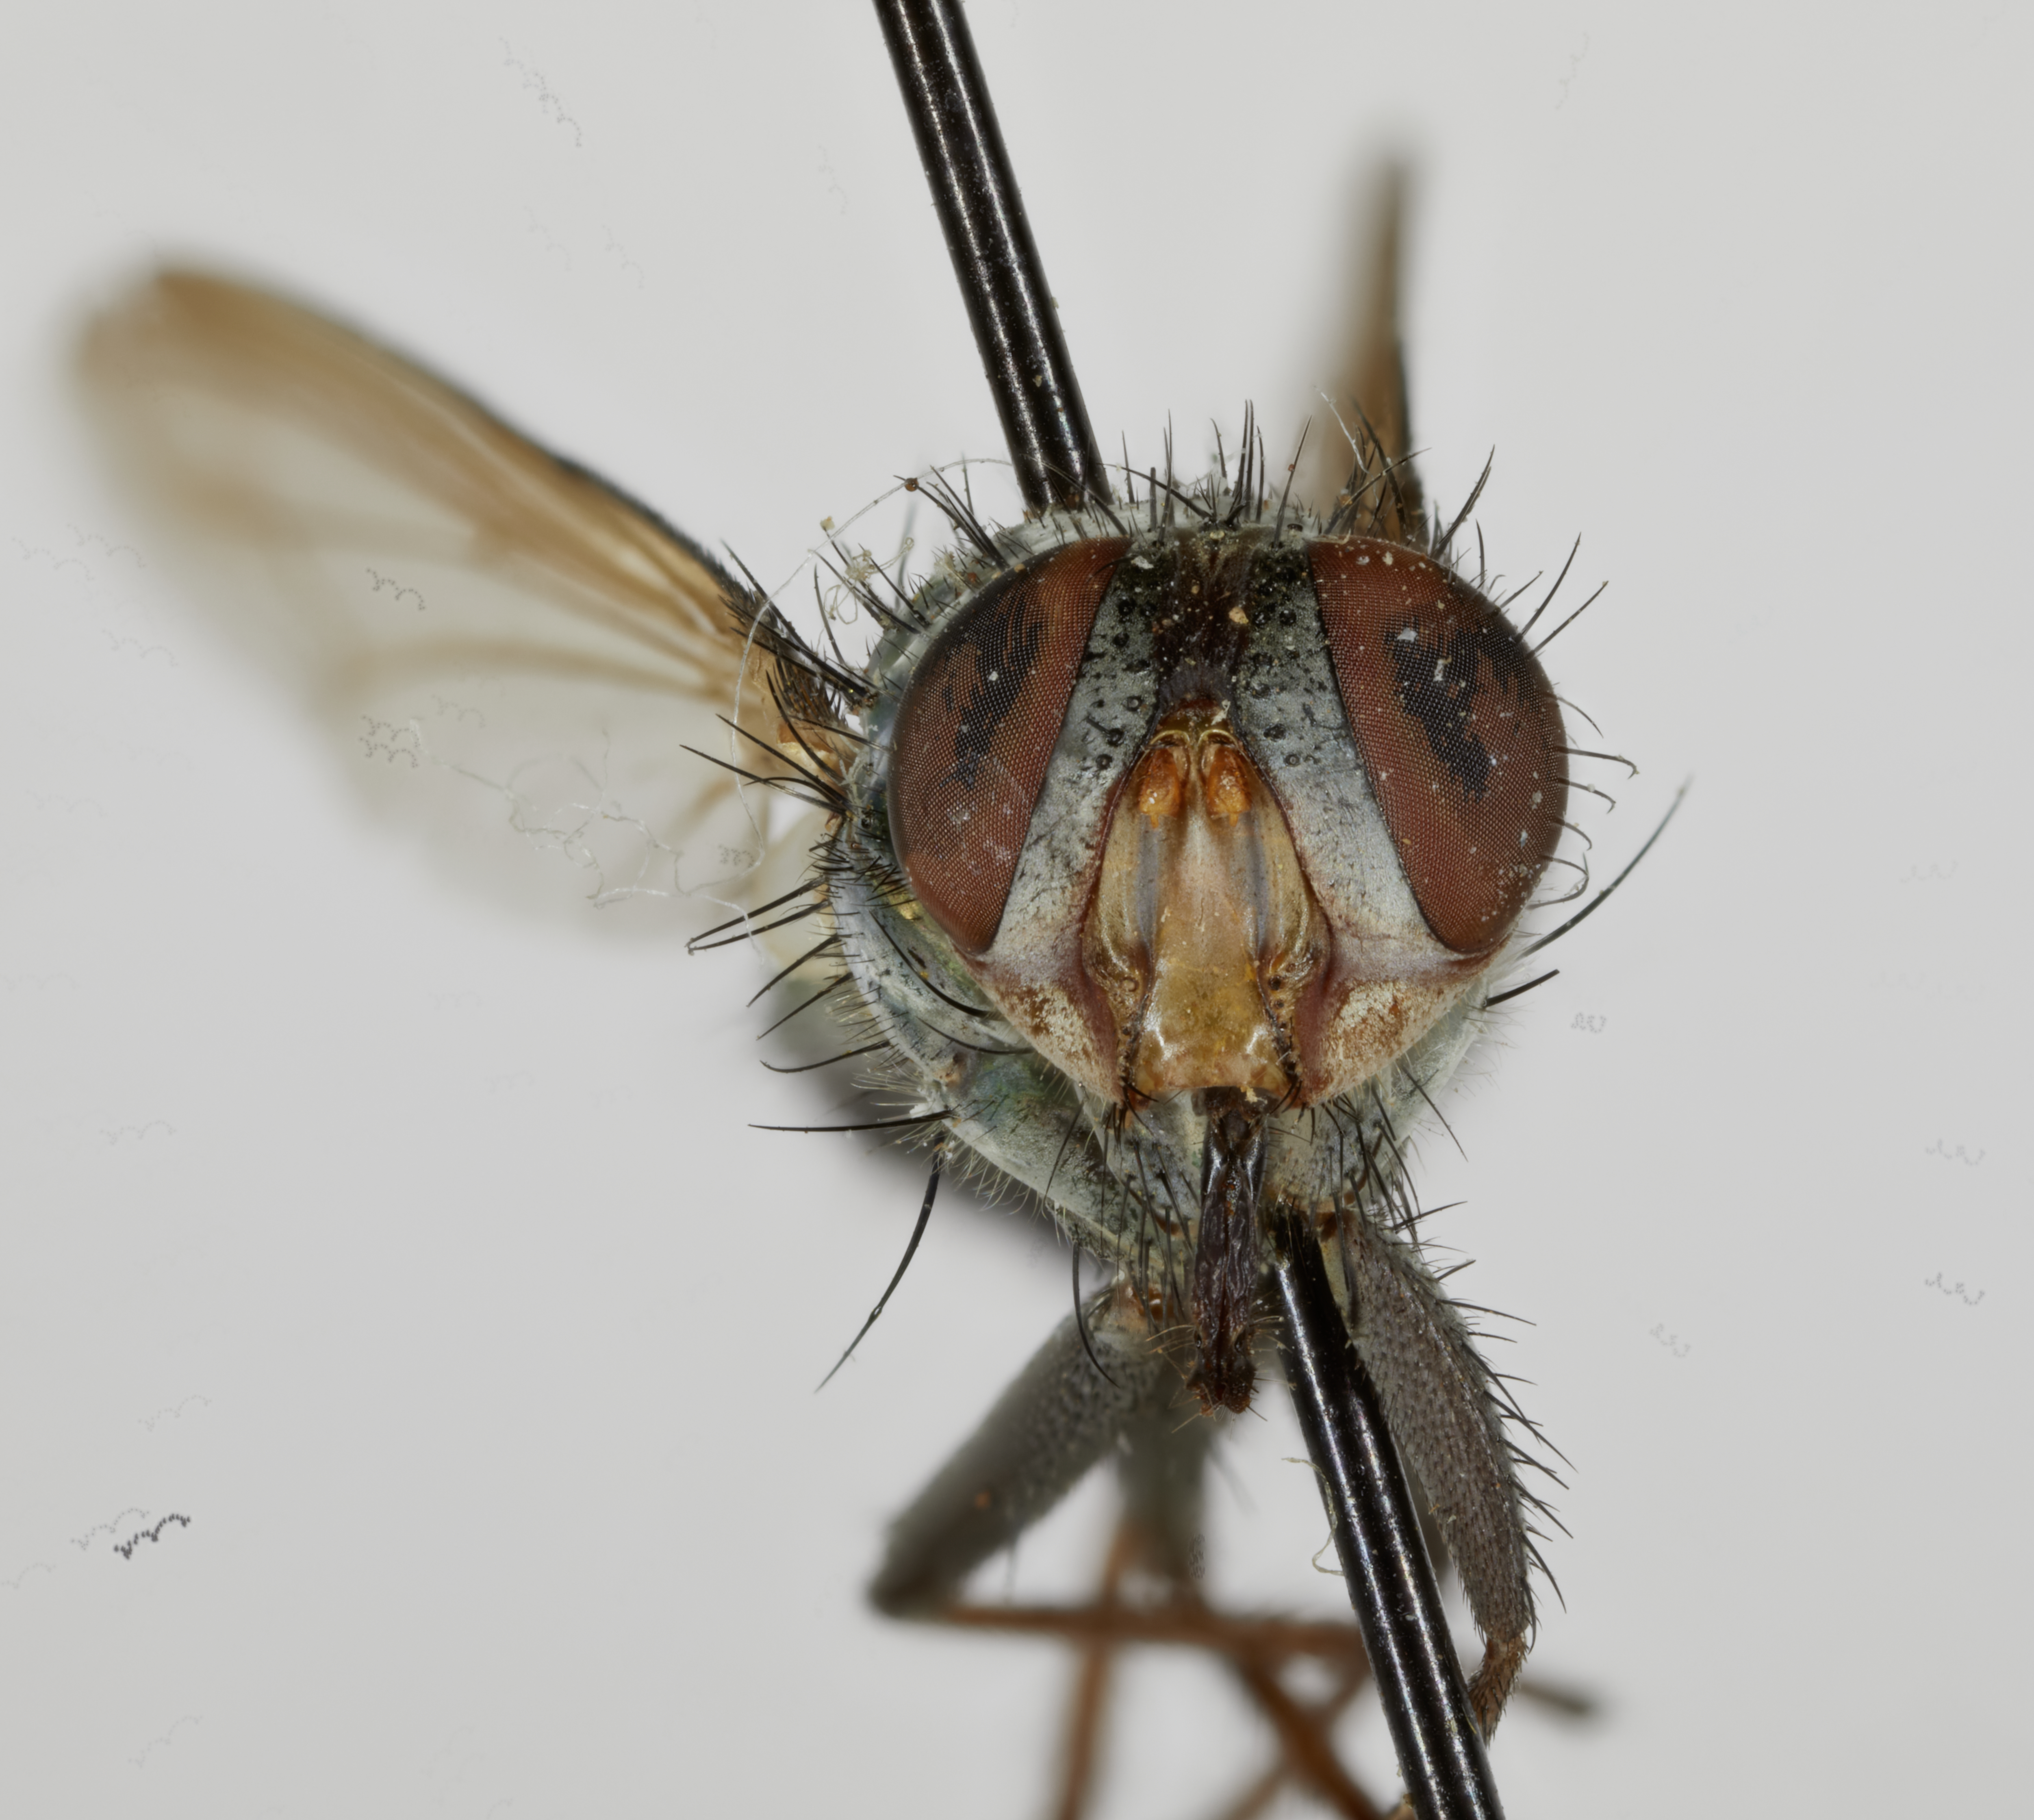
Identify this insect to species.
Idiopsis buccata (also Strongyloneura buccata)
